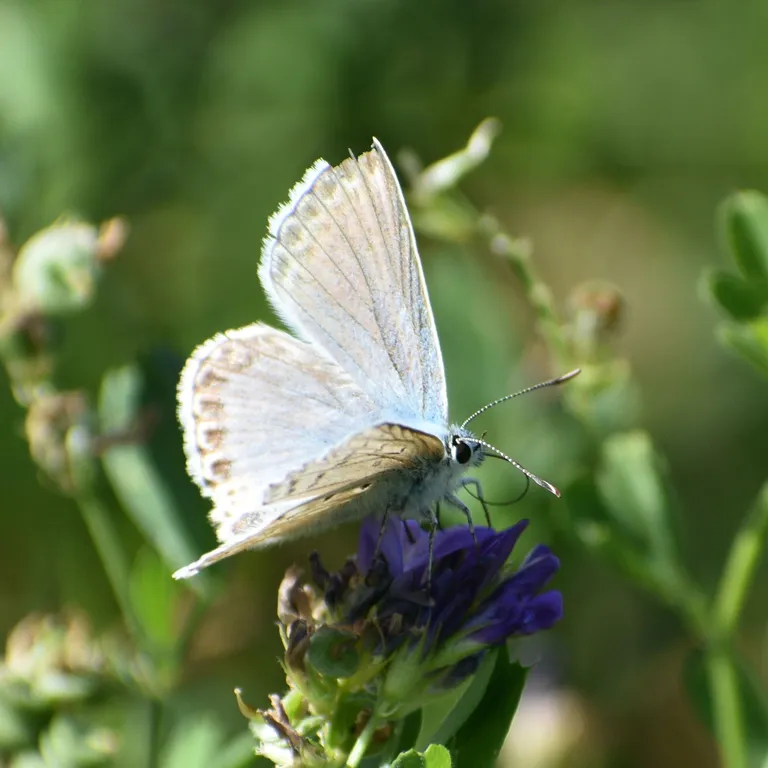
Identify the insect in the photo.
Lysandra coridon
